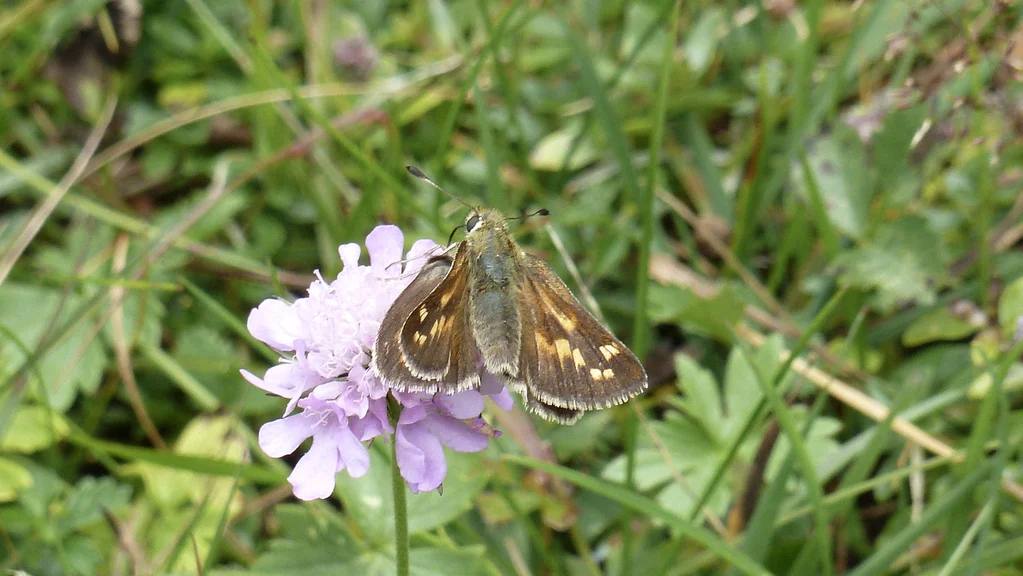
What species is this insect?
Hesperia comma
